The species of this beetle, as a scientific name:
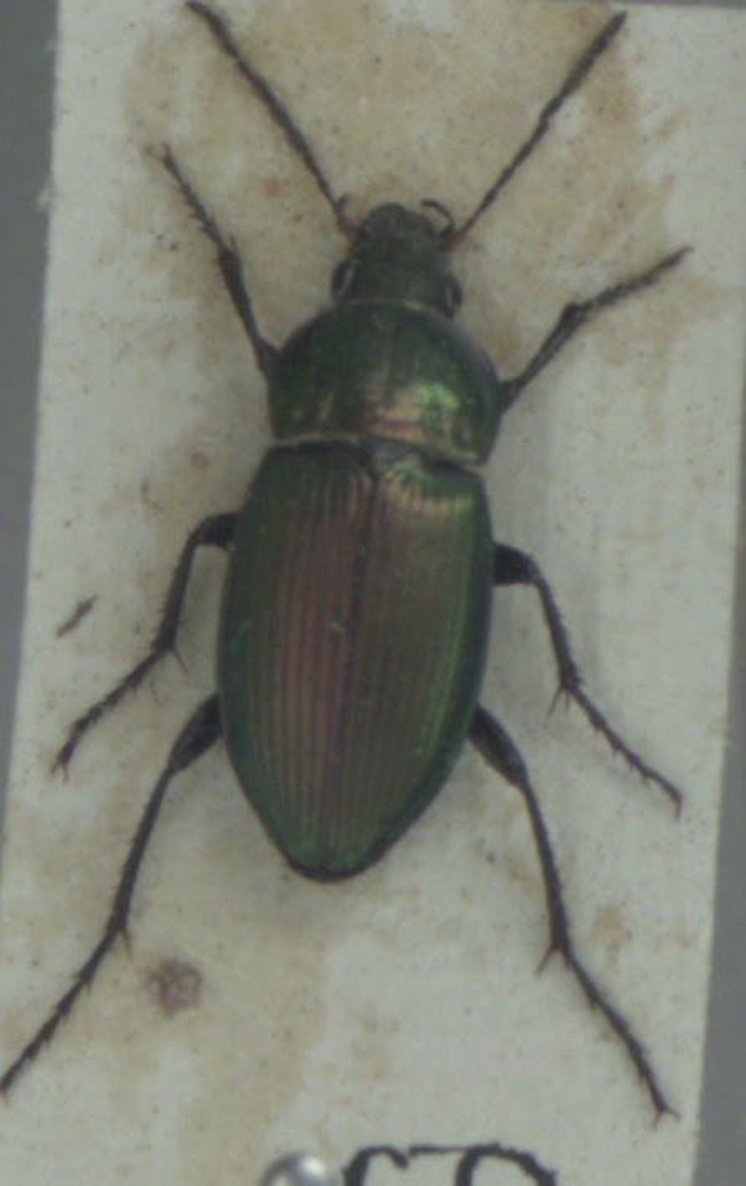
Poecilus versicolor
